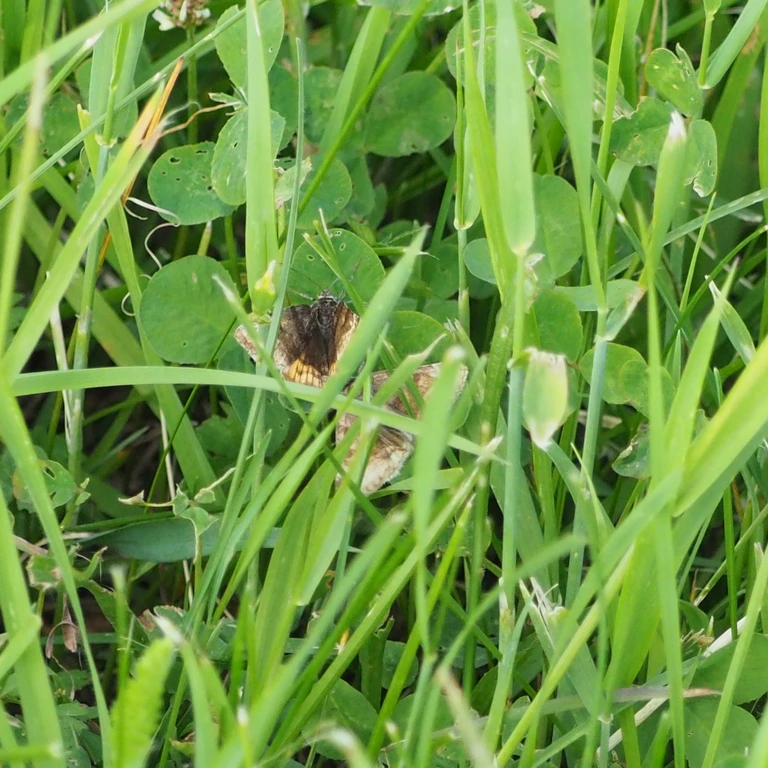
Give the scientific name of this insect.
Euclidia glyphica
